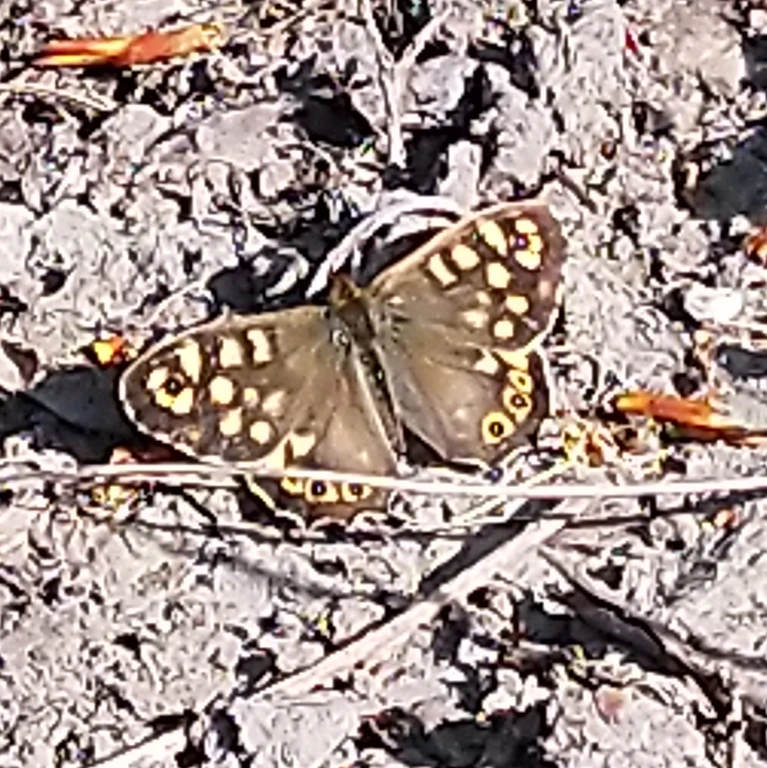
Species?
Pararge aegeria
